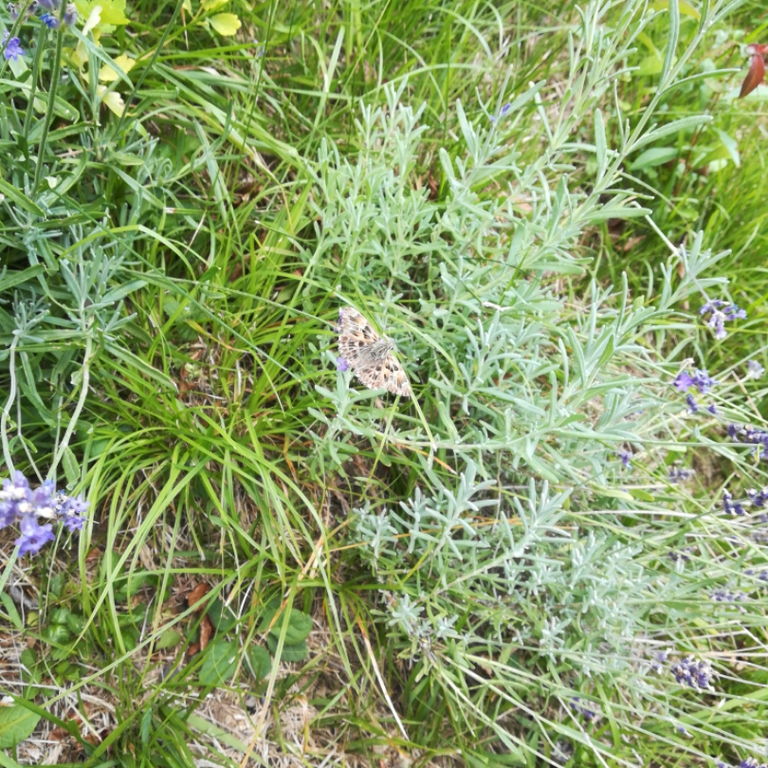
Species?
Carcharodus alceae
